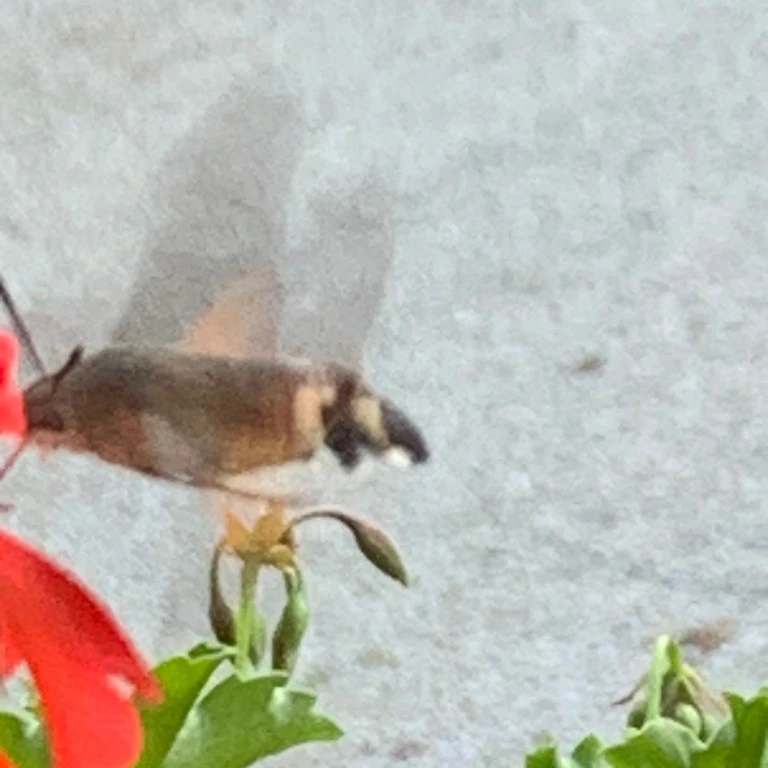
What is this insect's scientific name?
Macroglossum stellatarum
